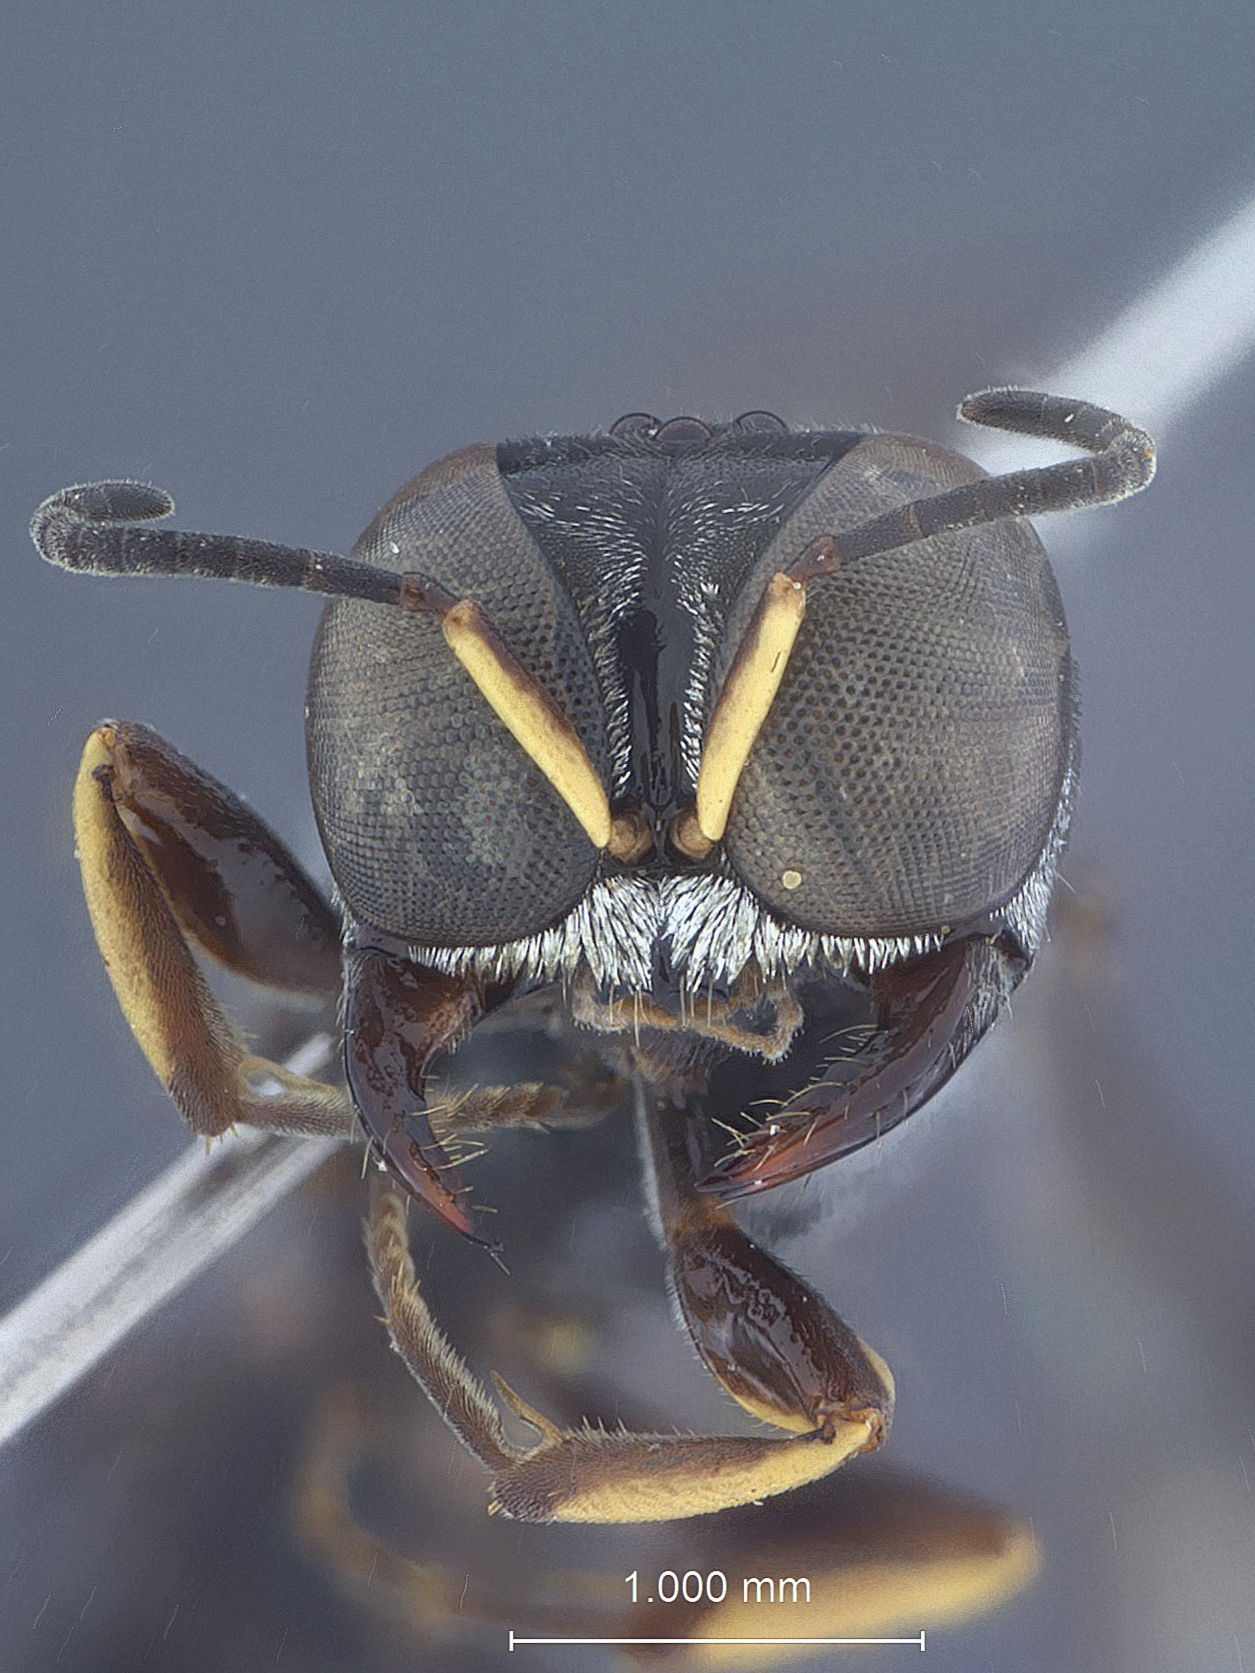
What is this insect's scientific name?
Crossocerus quinquedentatus
